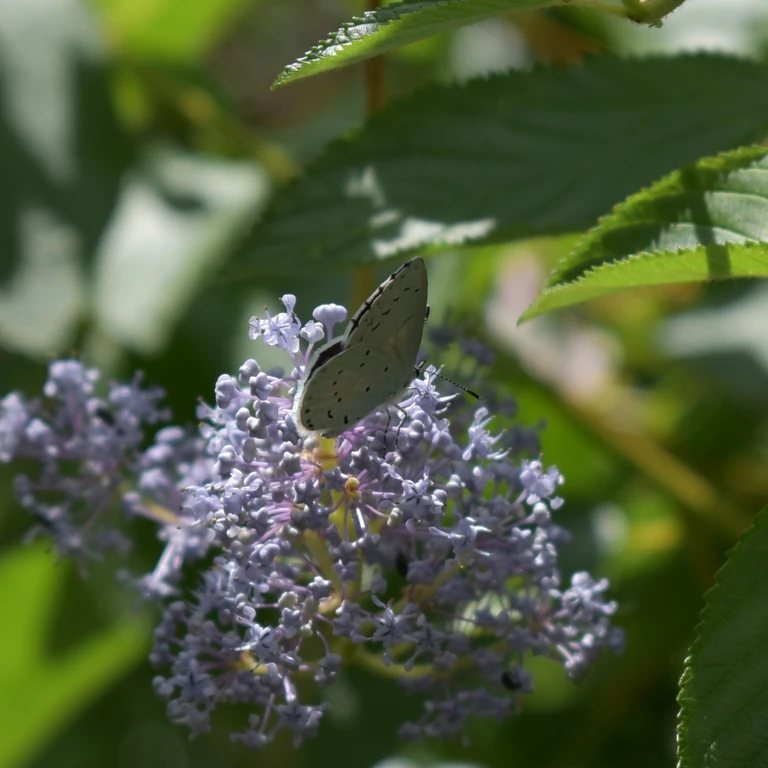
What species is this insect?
Celastrina argiolus
